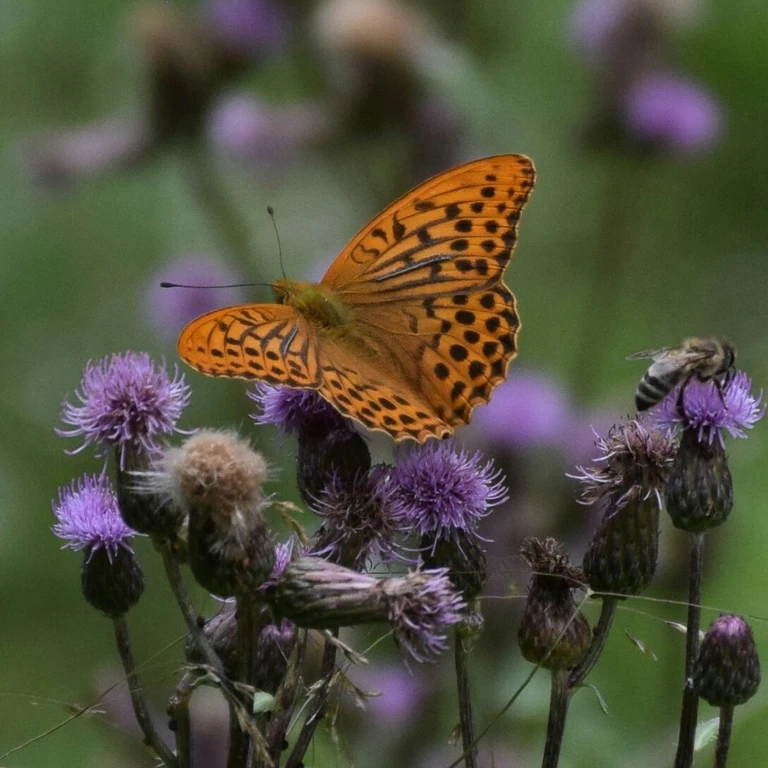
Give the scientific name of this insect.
Argynnis paphia
